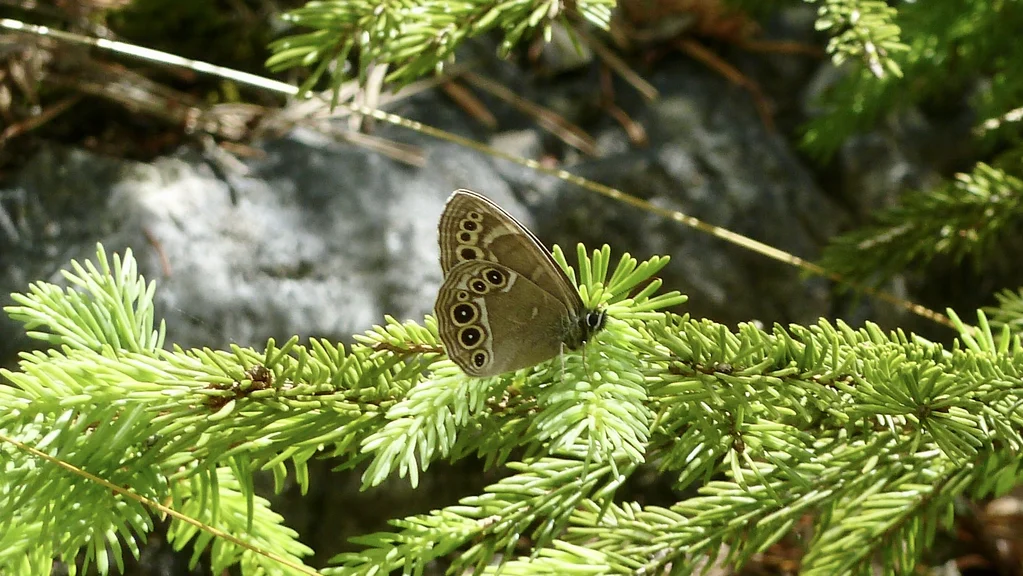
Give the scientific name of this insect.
Lopinga achine (also Pararge achine)
